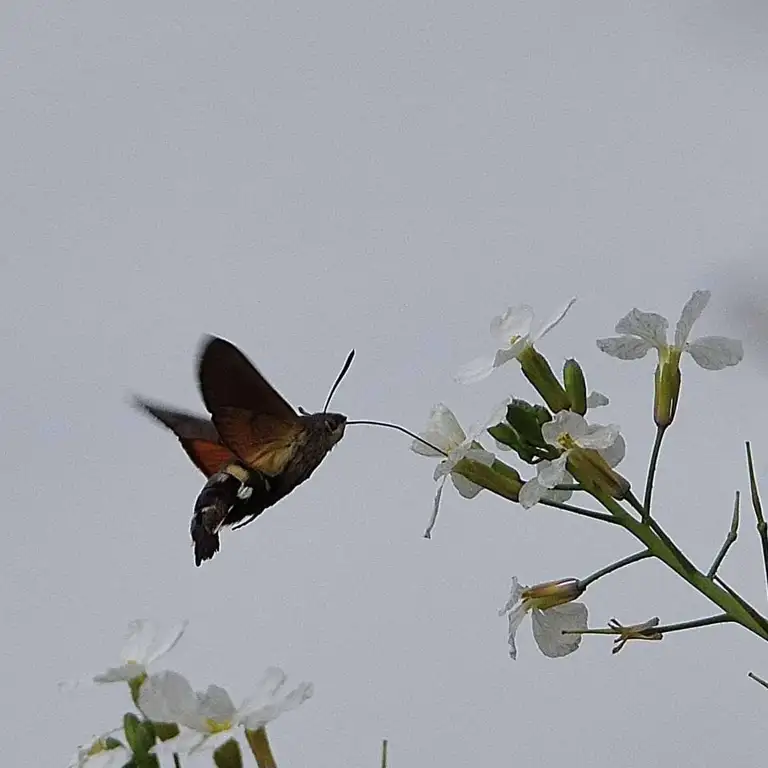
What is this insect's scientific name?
Macroglossum stellatarum
